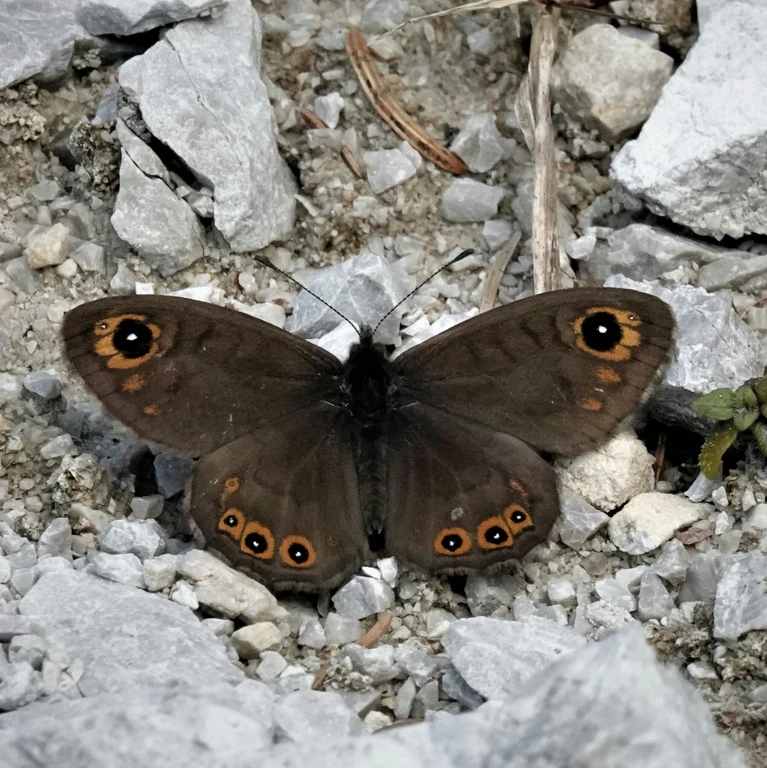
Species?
Lasiommata petropolitana (also Pararge petropolitana)
